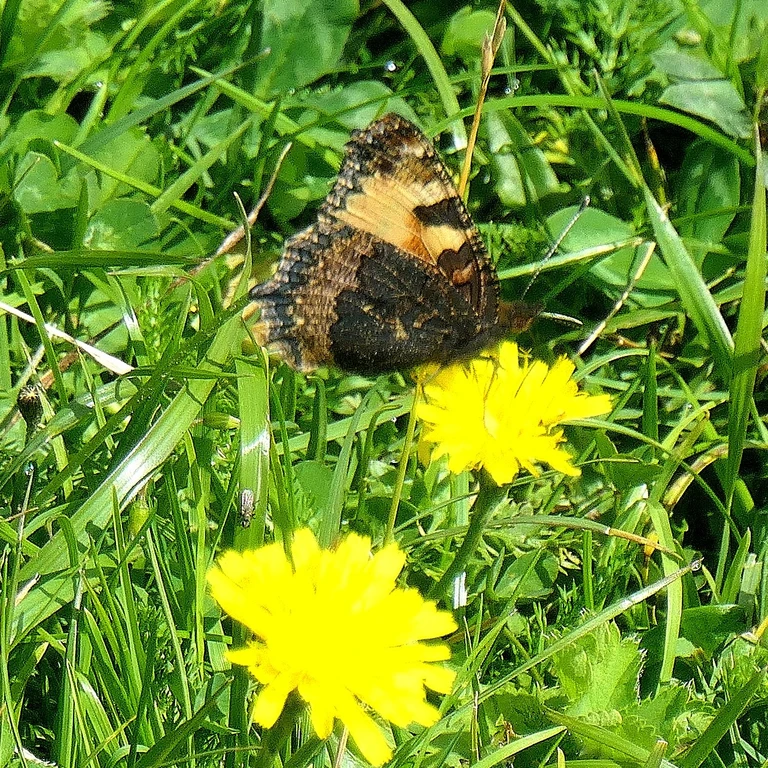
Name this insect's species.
Aglais urticae
